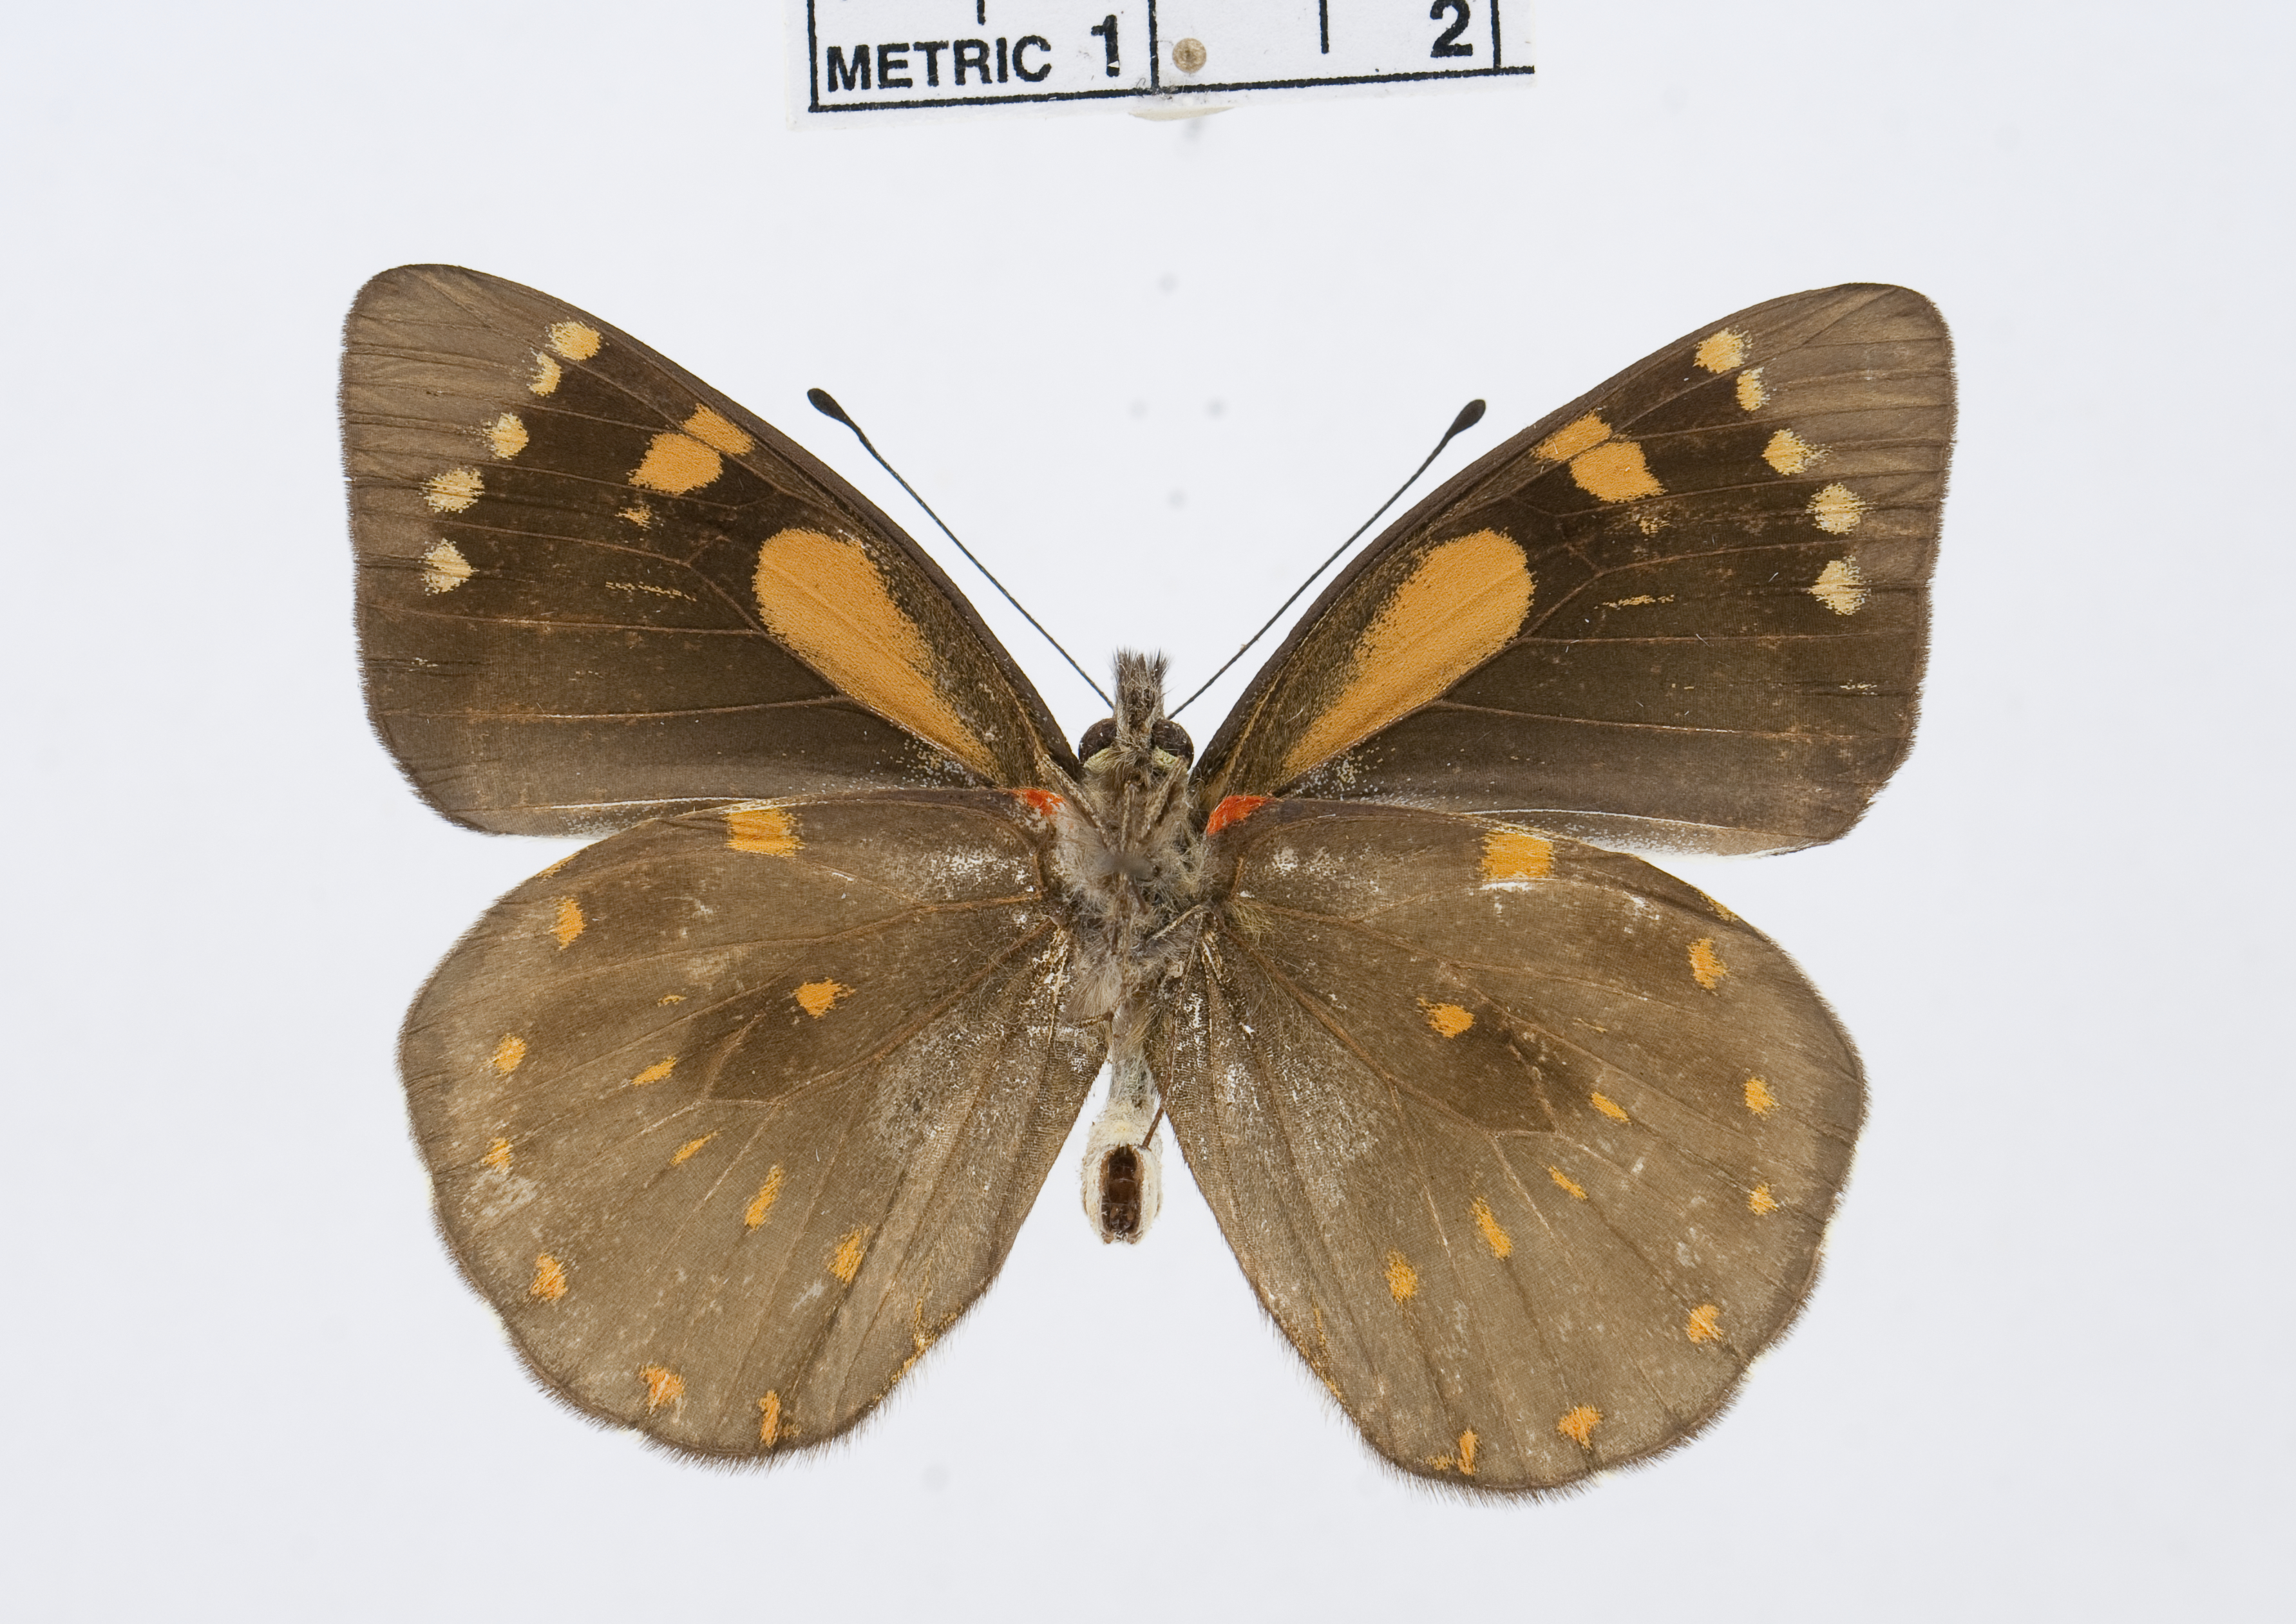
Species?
Delias microsticha
